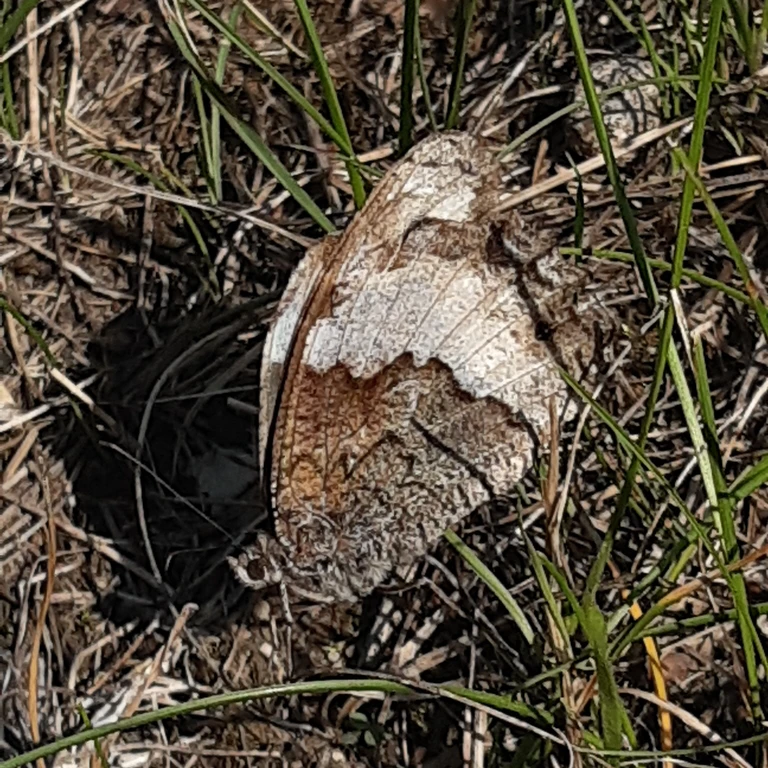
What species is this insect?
Hipparchia fagi
